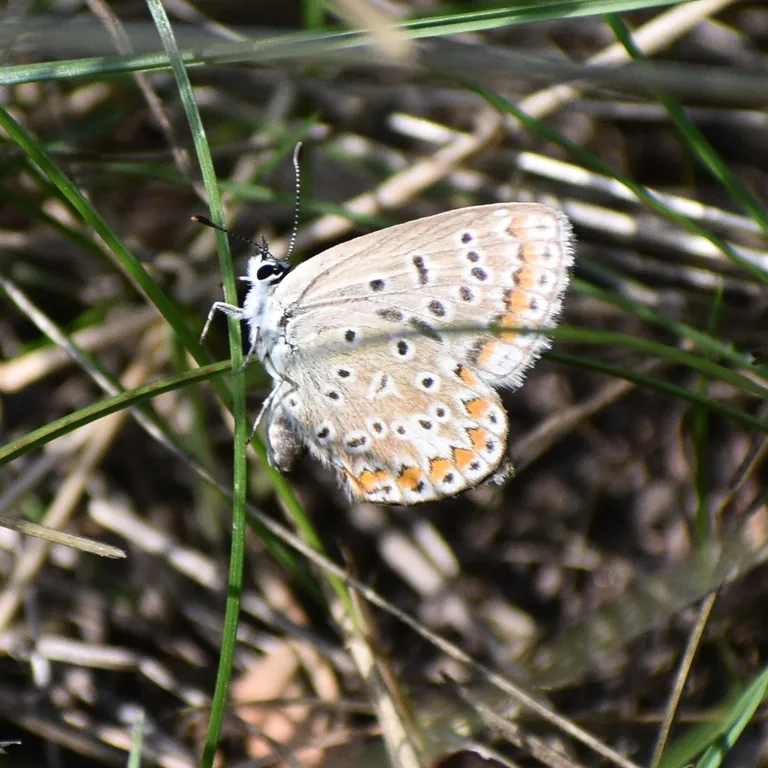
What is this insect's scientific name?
Polyommatus icarus
